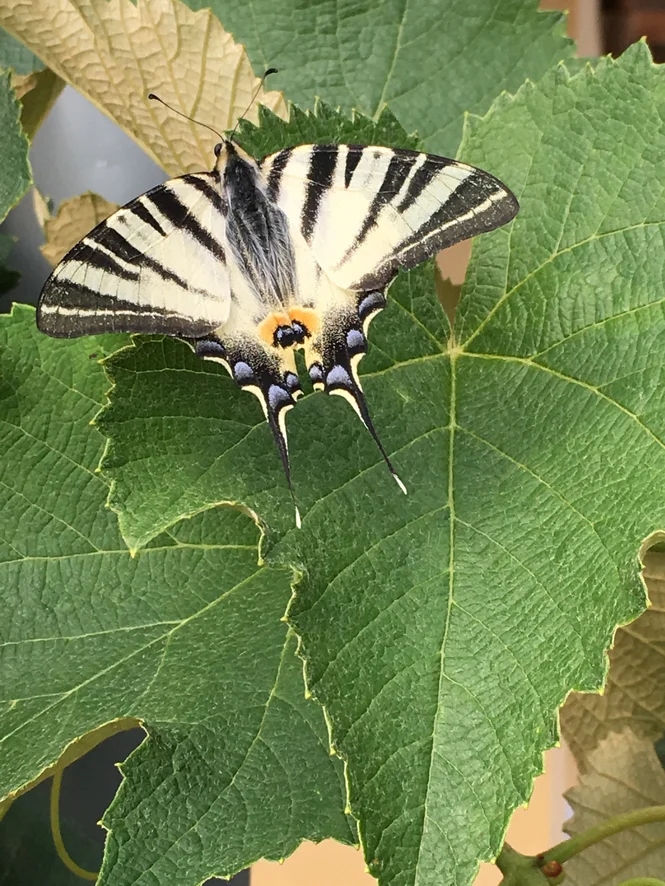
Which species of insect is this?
Iphiclides podalirius
